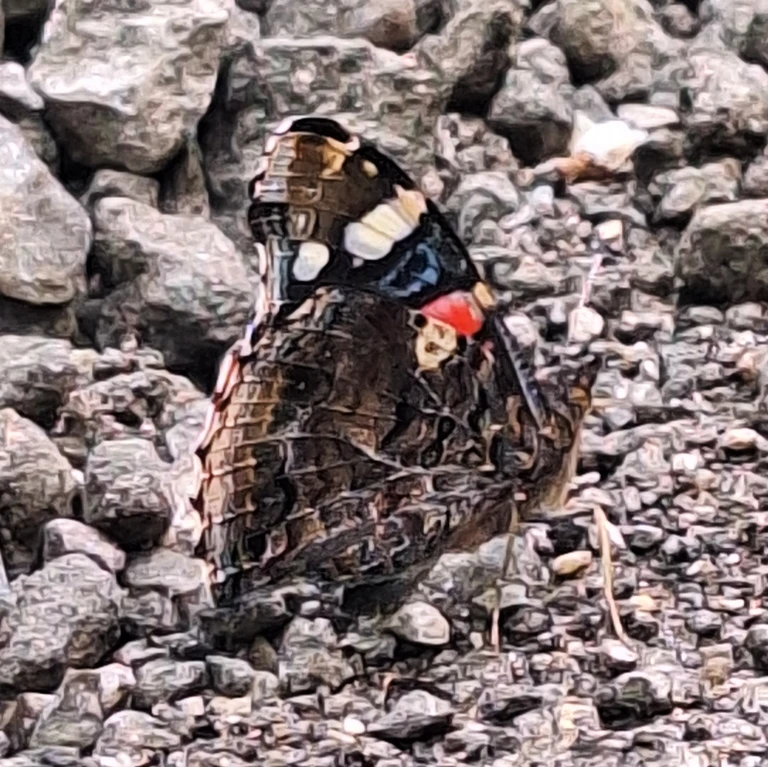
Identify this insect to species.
Vanessa atalanta
